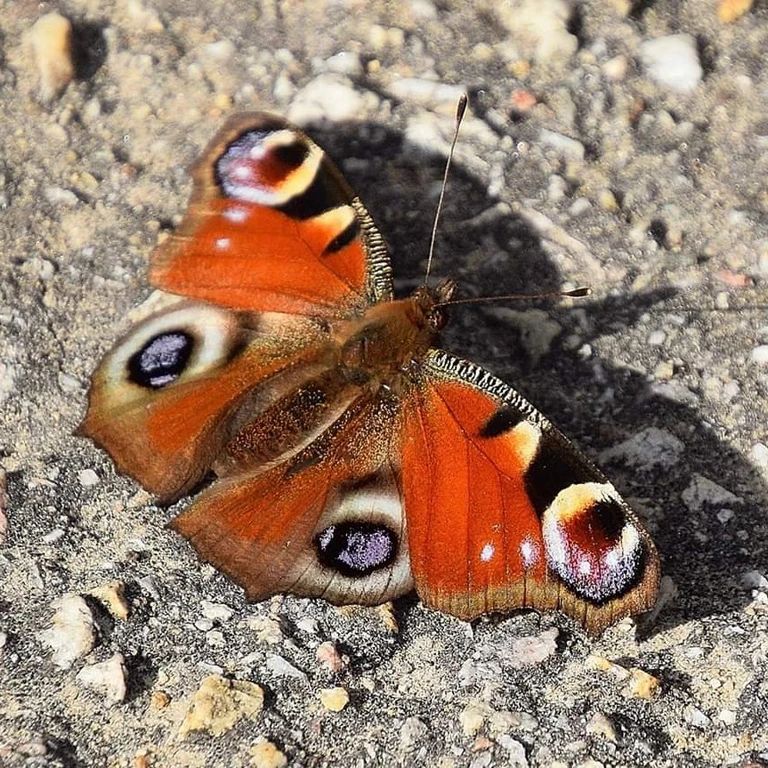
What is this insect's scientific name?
Aglais io
